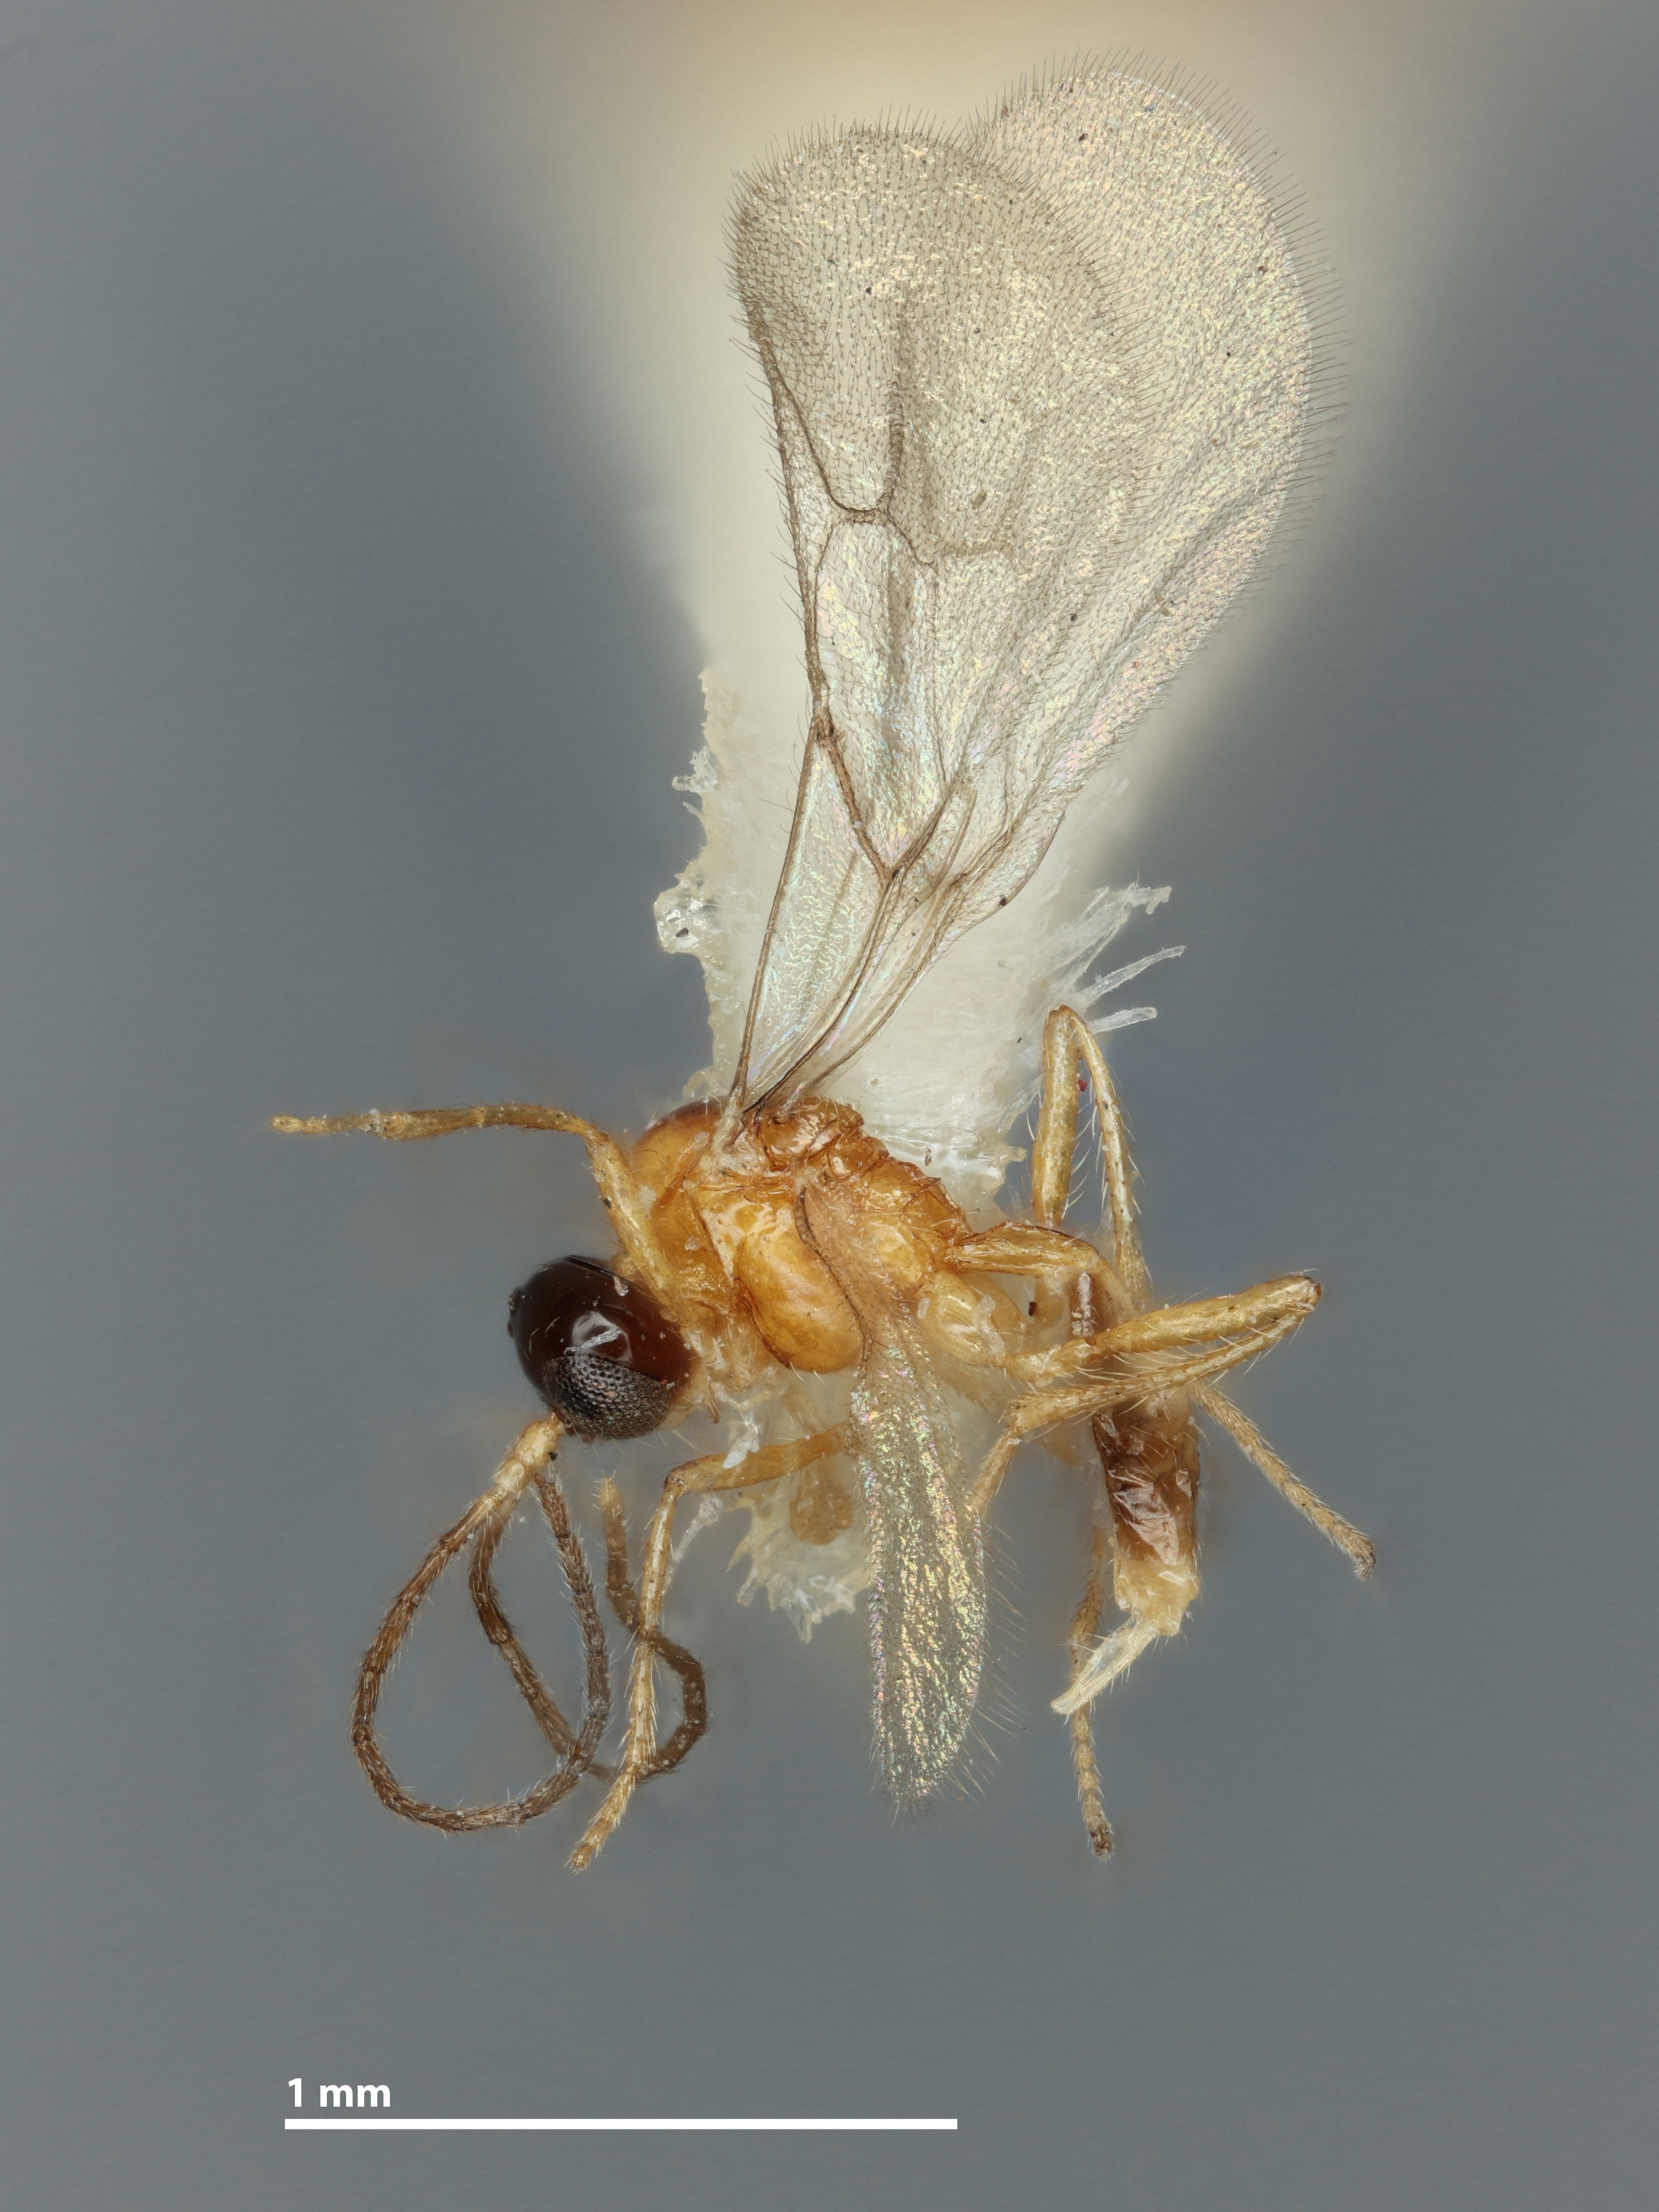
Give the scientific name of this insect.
Monoctonus woodwardiae
